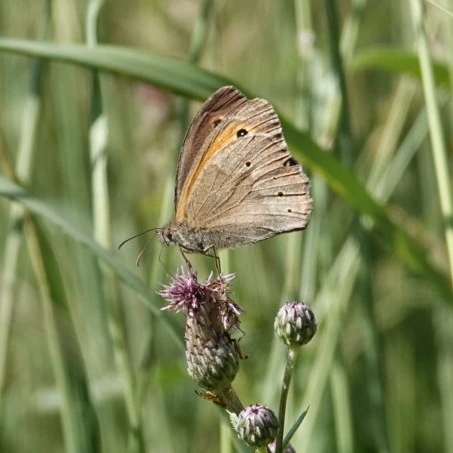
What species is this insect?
Maniola jurtina
